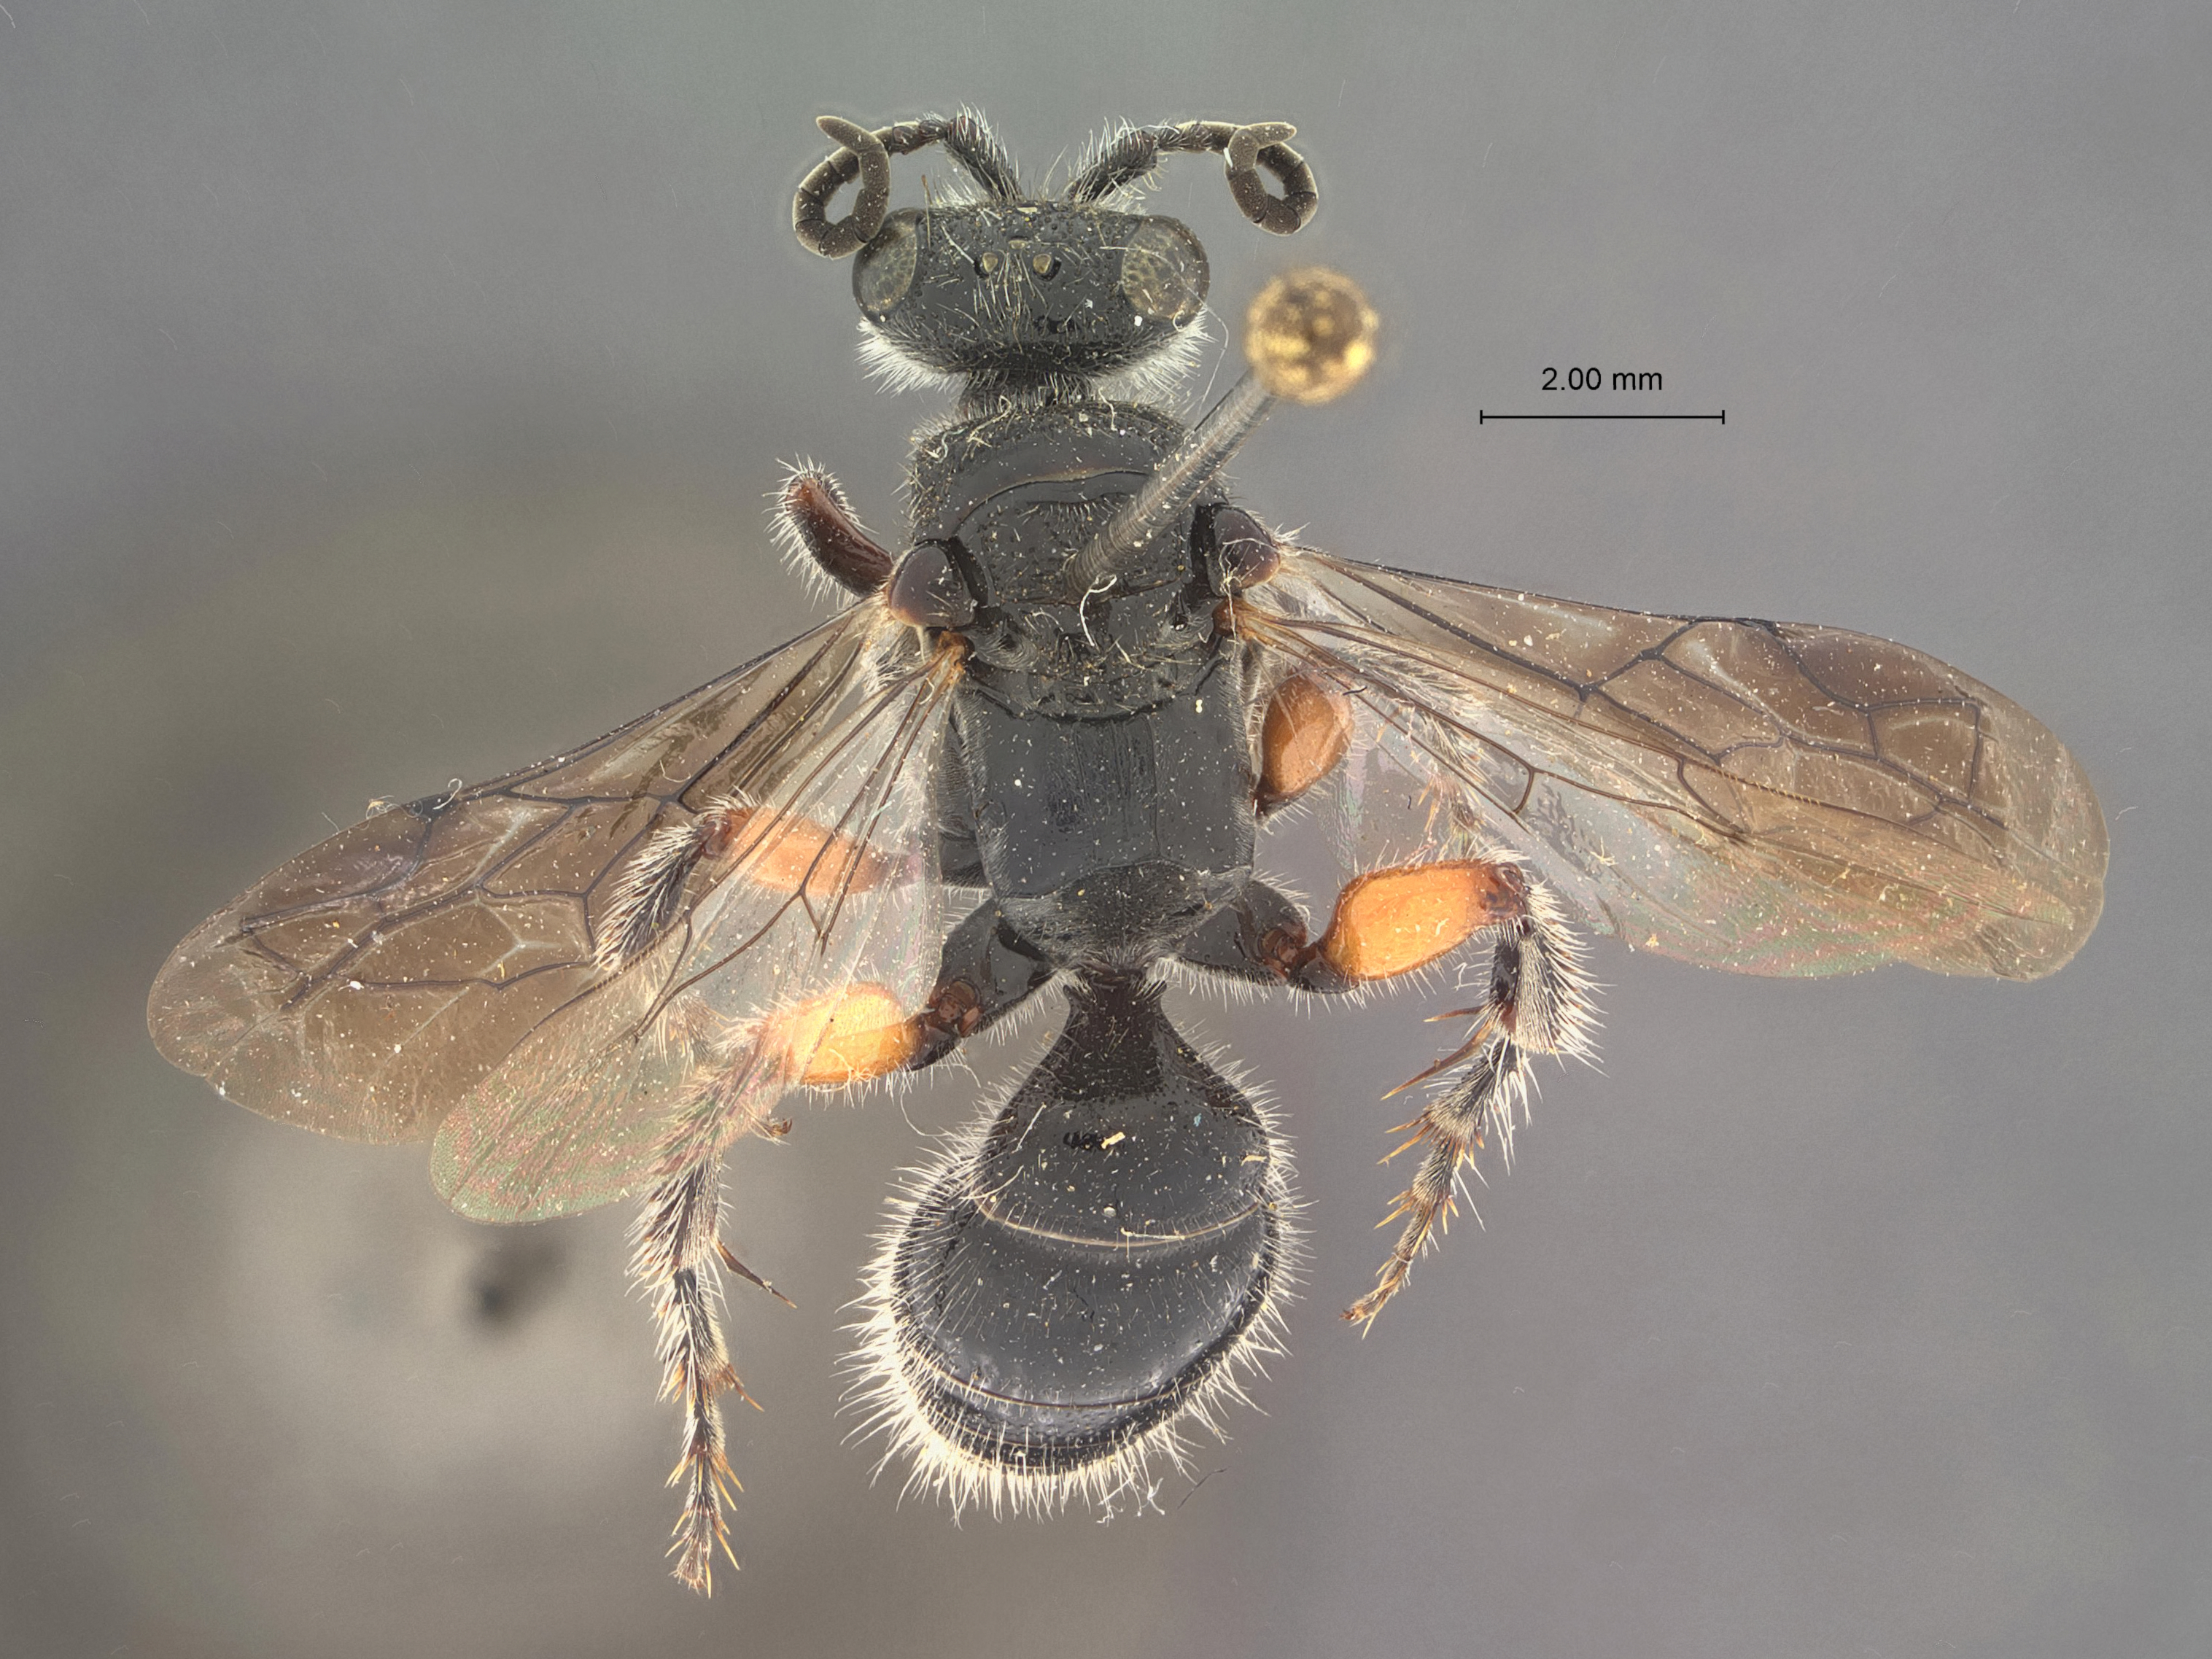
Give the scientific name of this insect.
Tiphia hirashimai
